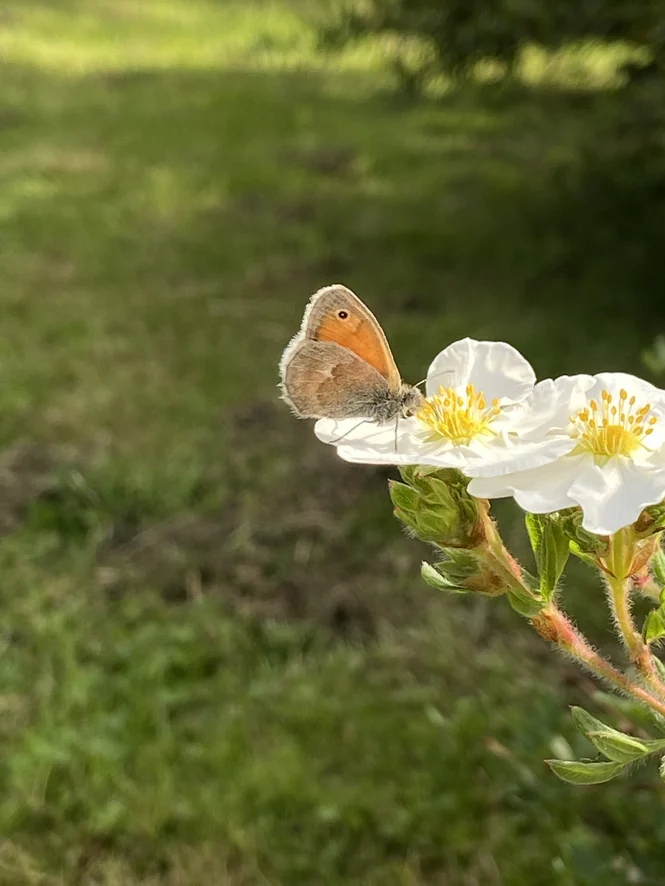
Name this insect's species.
Coenonympha pamphilus
